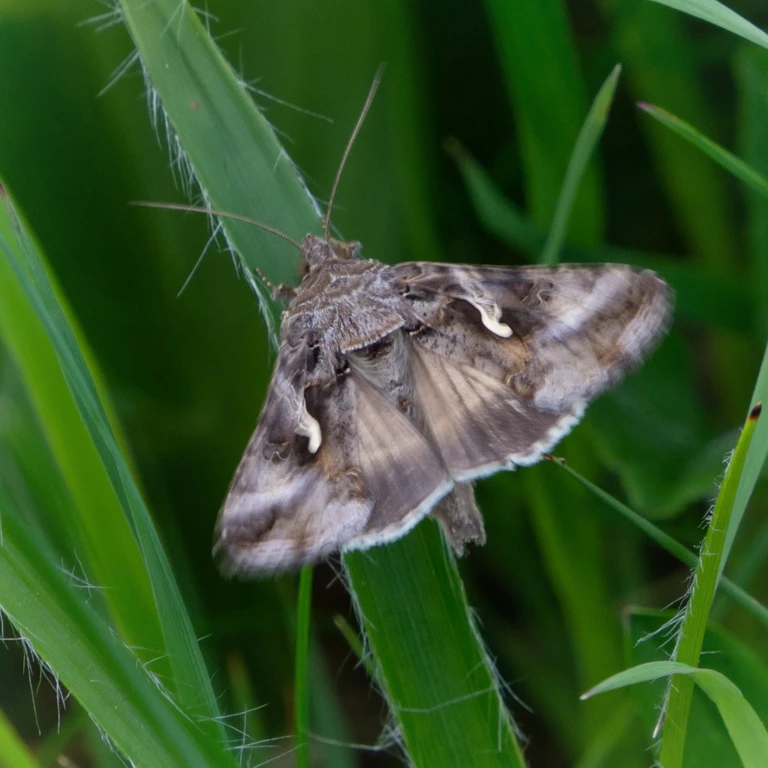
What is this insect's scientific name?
Autographa gamma
